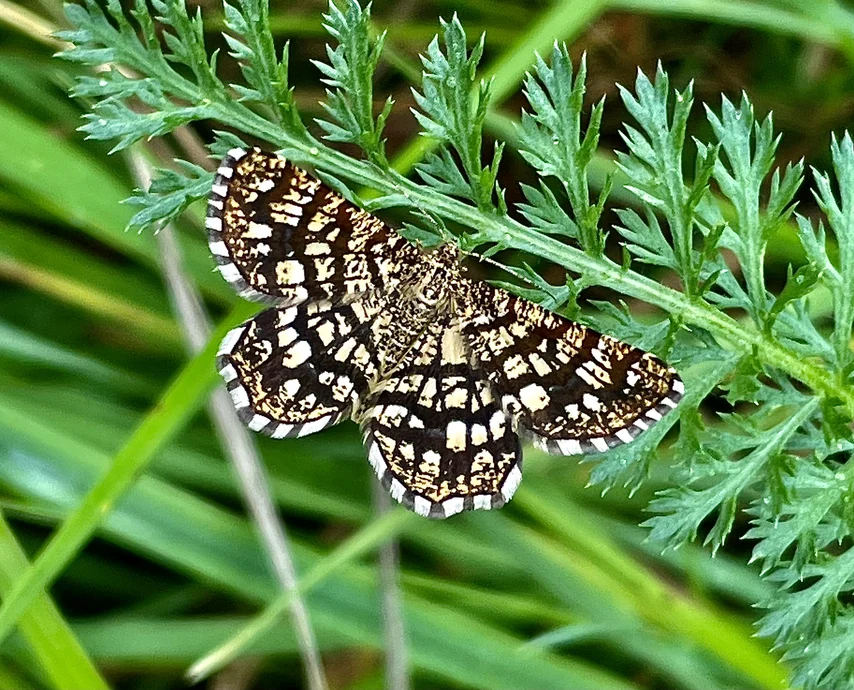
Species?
Chiasmia clathrata
